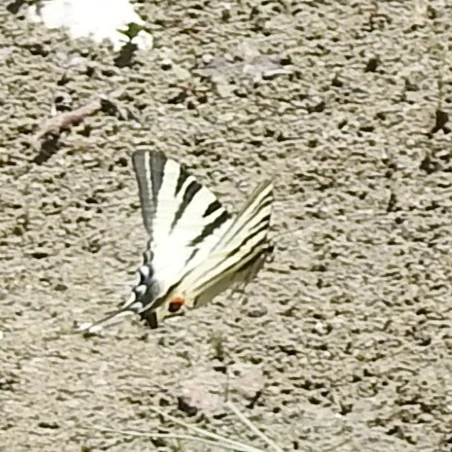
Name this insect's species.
Iphiclides podalirius
